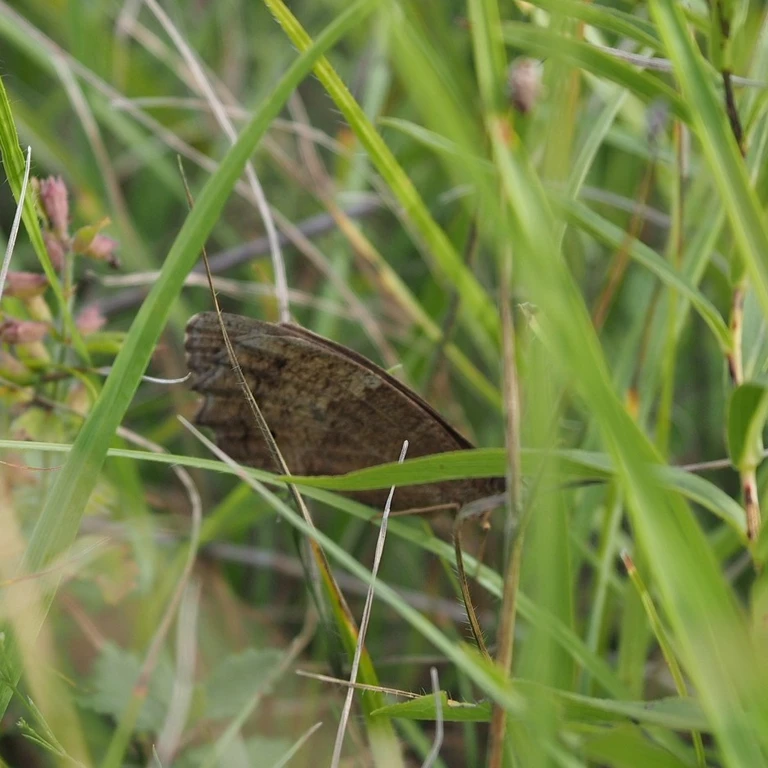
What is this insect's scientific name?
Minois dryas
